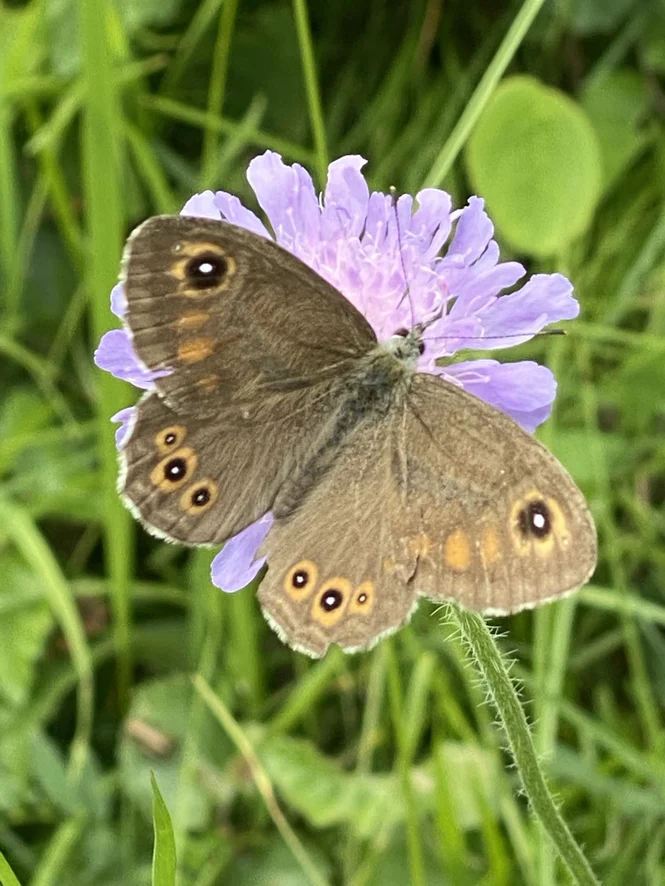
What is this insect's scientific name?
Lasiommata maera (also Pararge maera)
